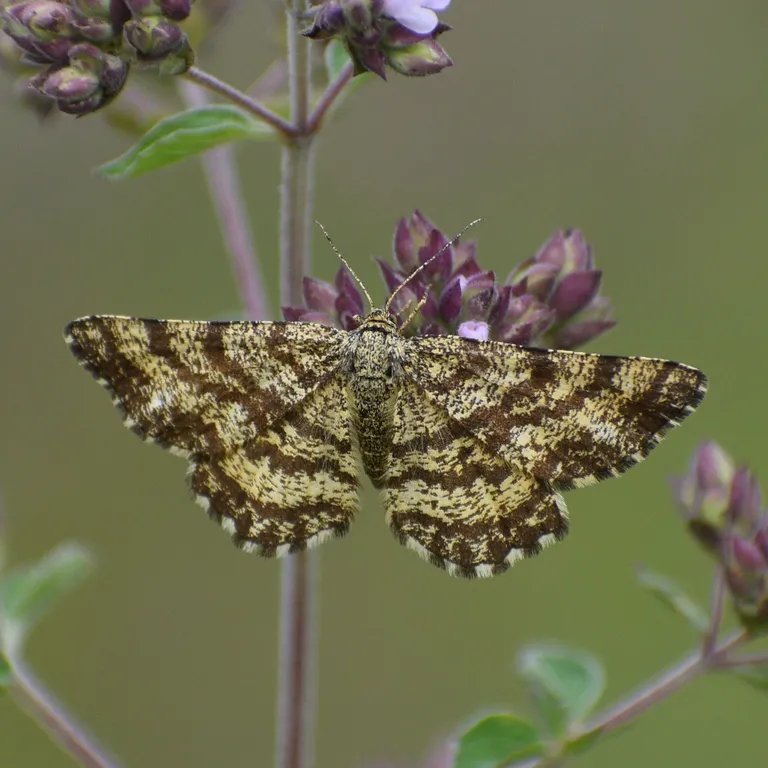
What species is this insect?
Ematurga atomaria
